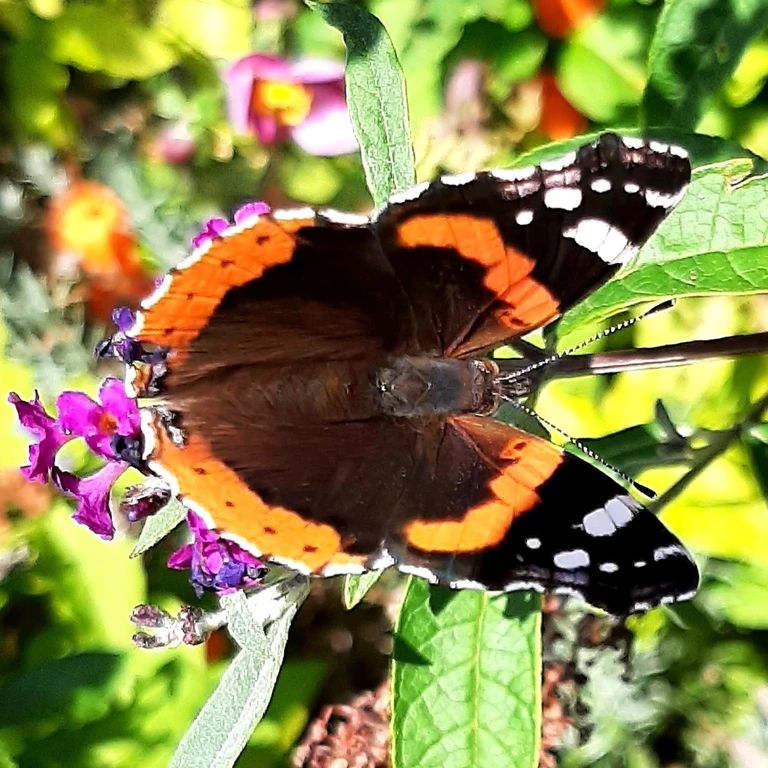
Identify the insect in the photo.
Vanessa atalanta
